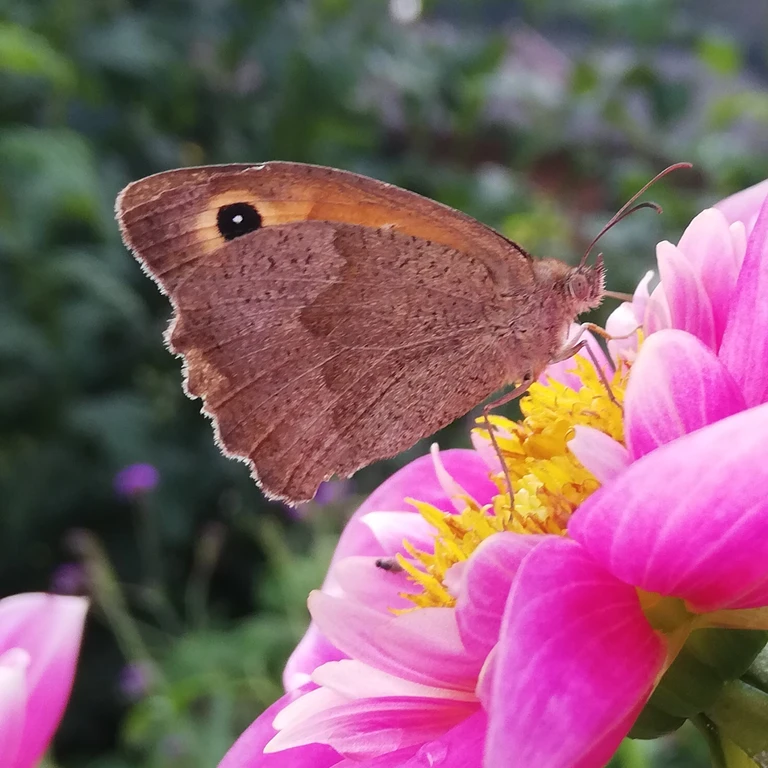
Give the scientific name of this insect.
Maniola jurtina
